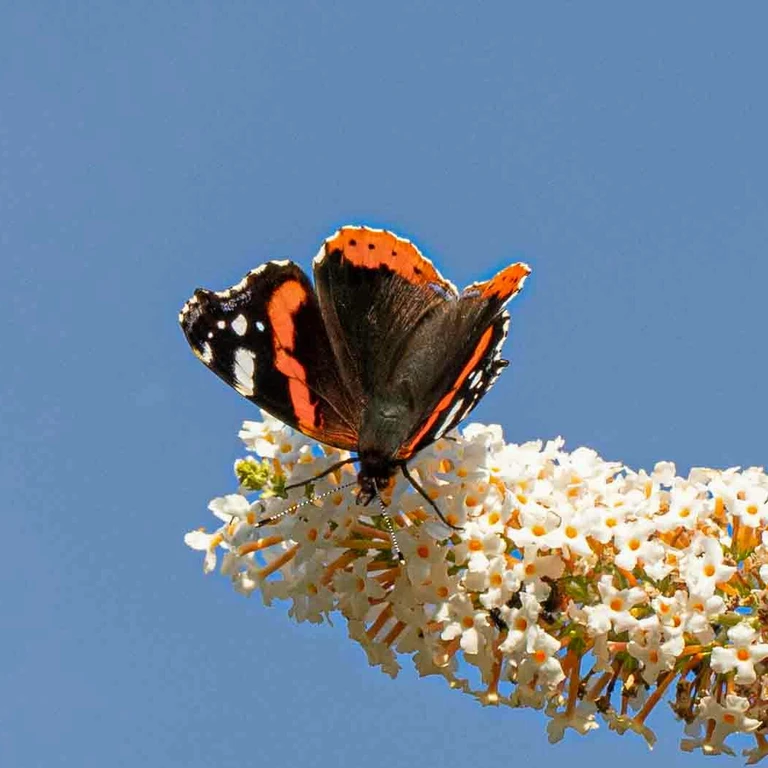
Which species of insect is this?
Vanessa atalanta
